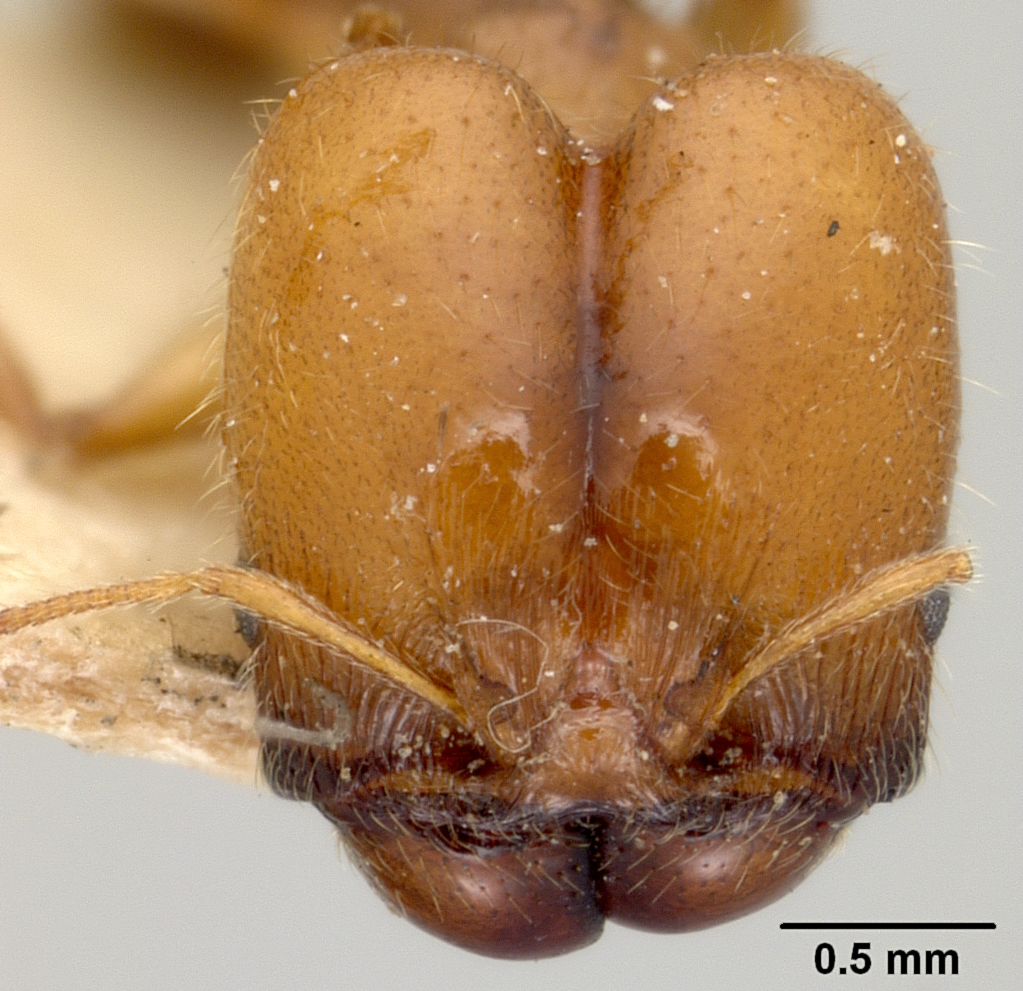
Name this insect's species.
Pheidole centeotl
